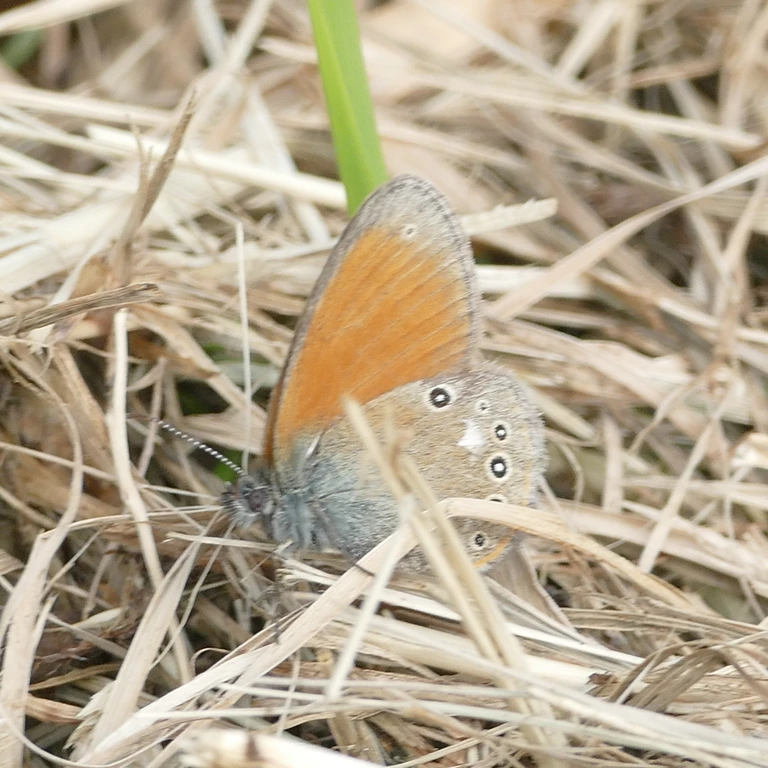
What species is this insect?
Coenonympha glycerion (also Coenonympha iphis)
